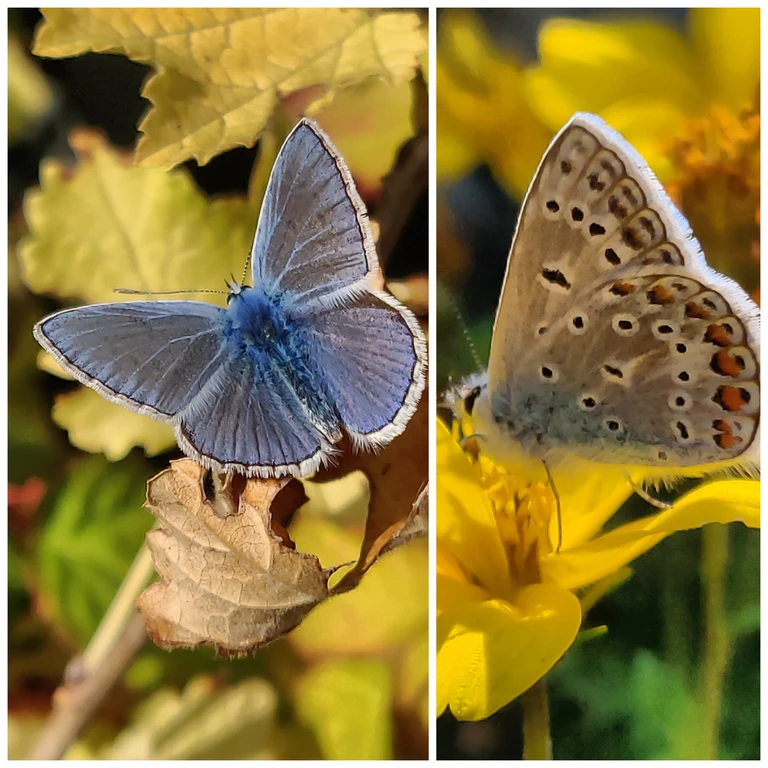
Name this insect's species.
Polyommatus icarus
